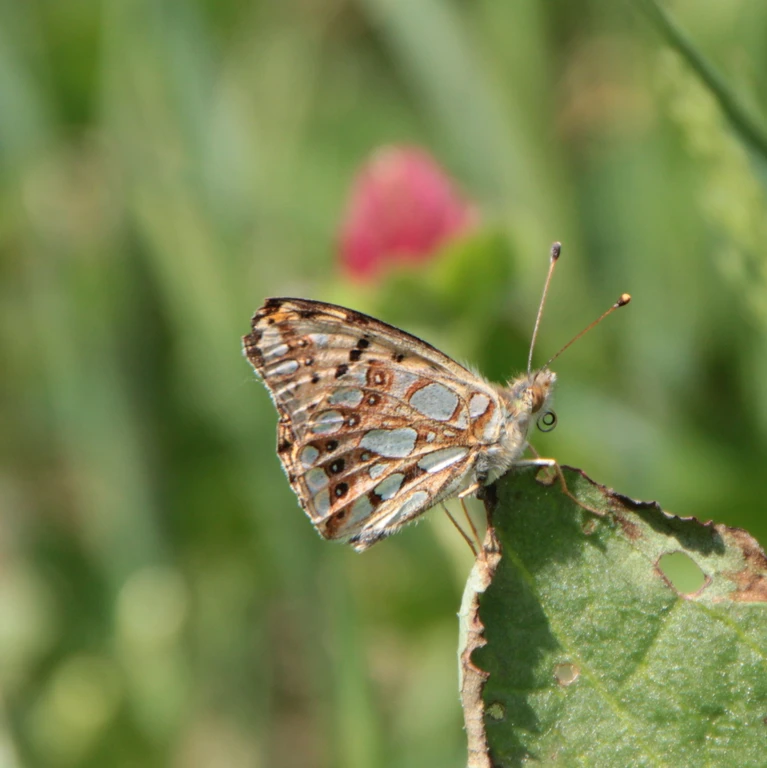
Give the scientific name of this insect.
Issoria lathonia
